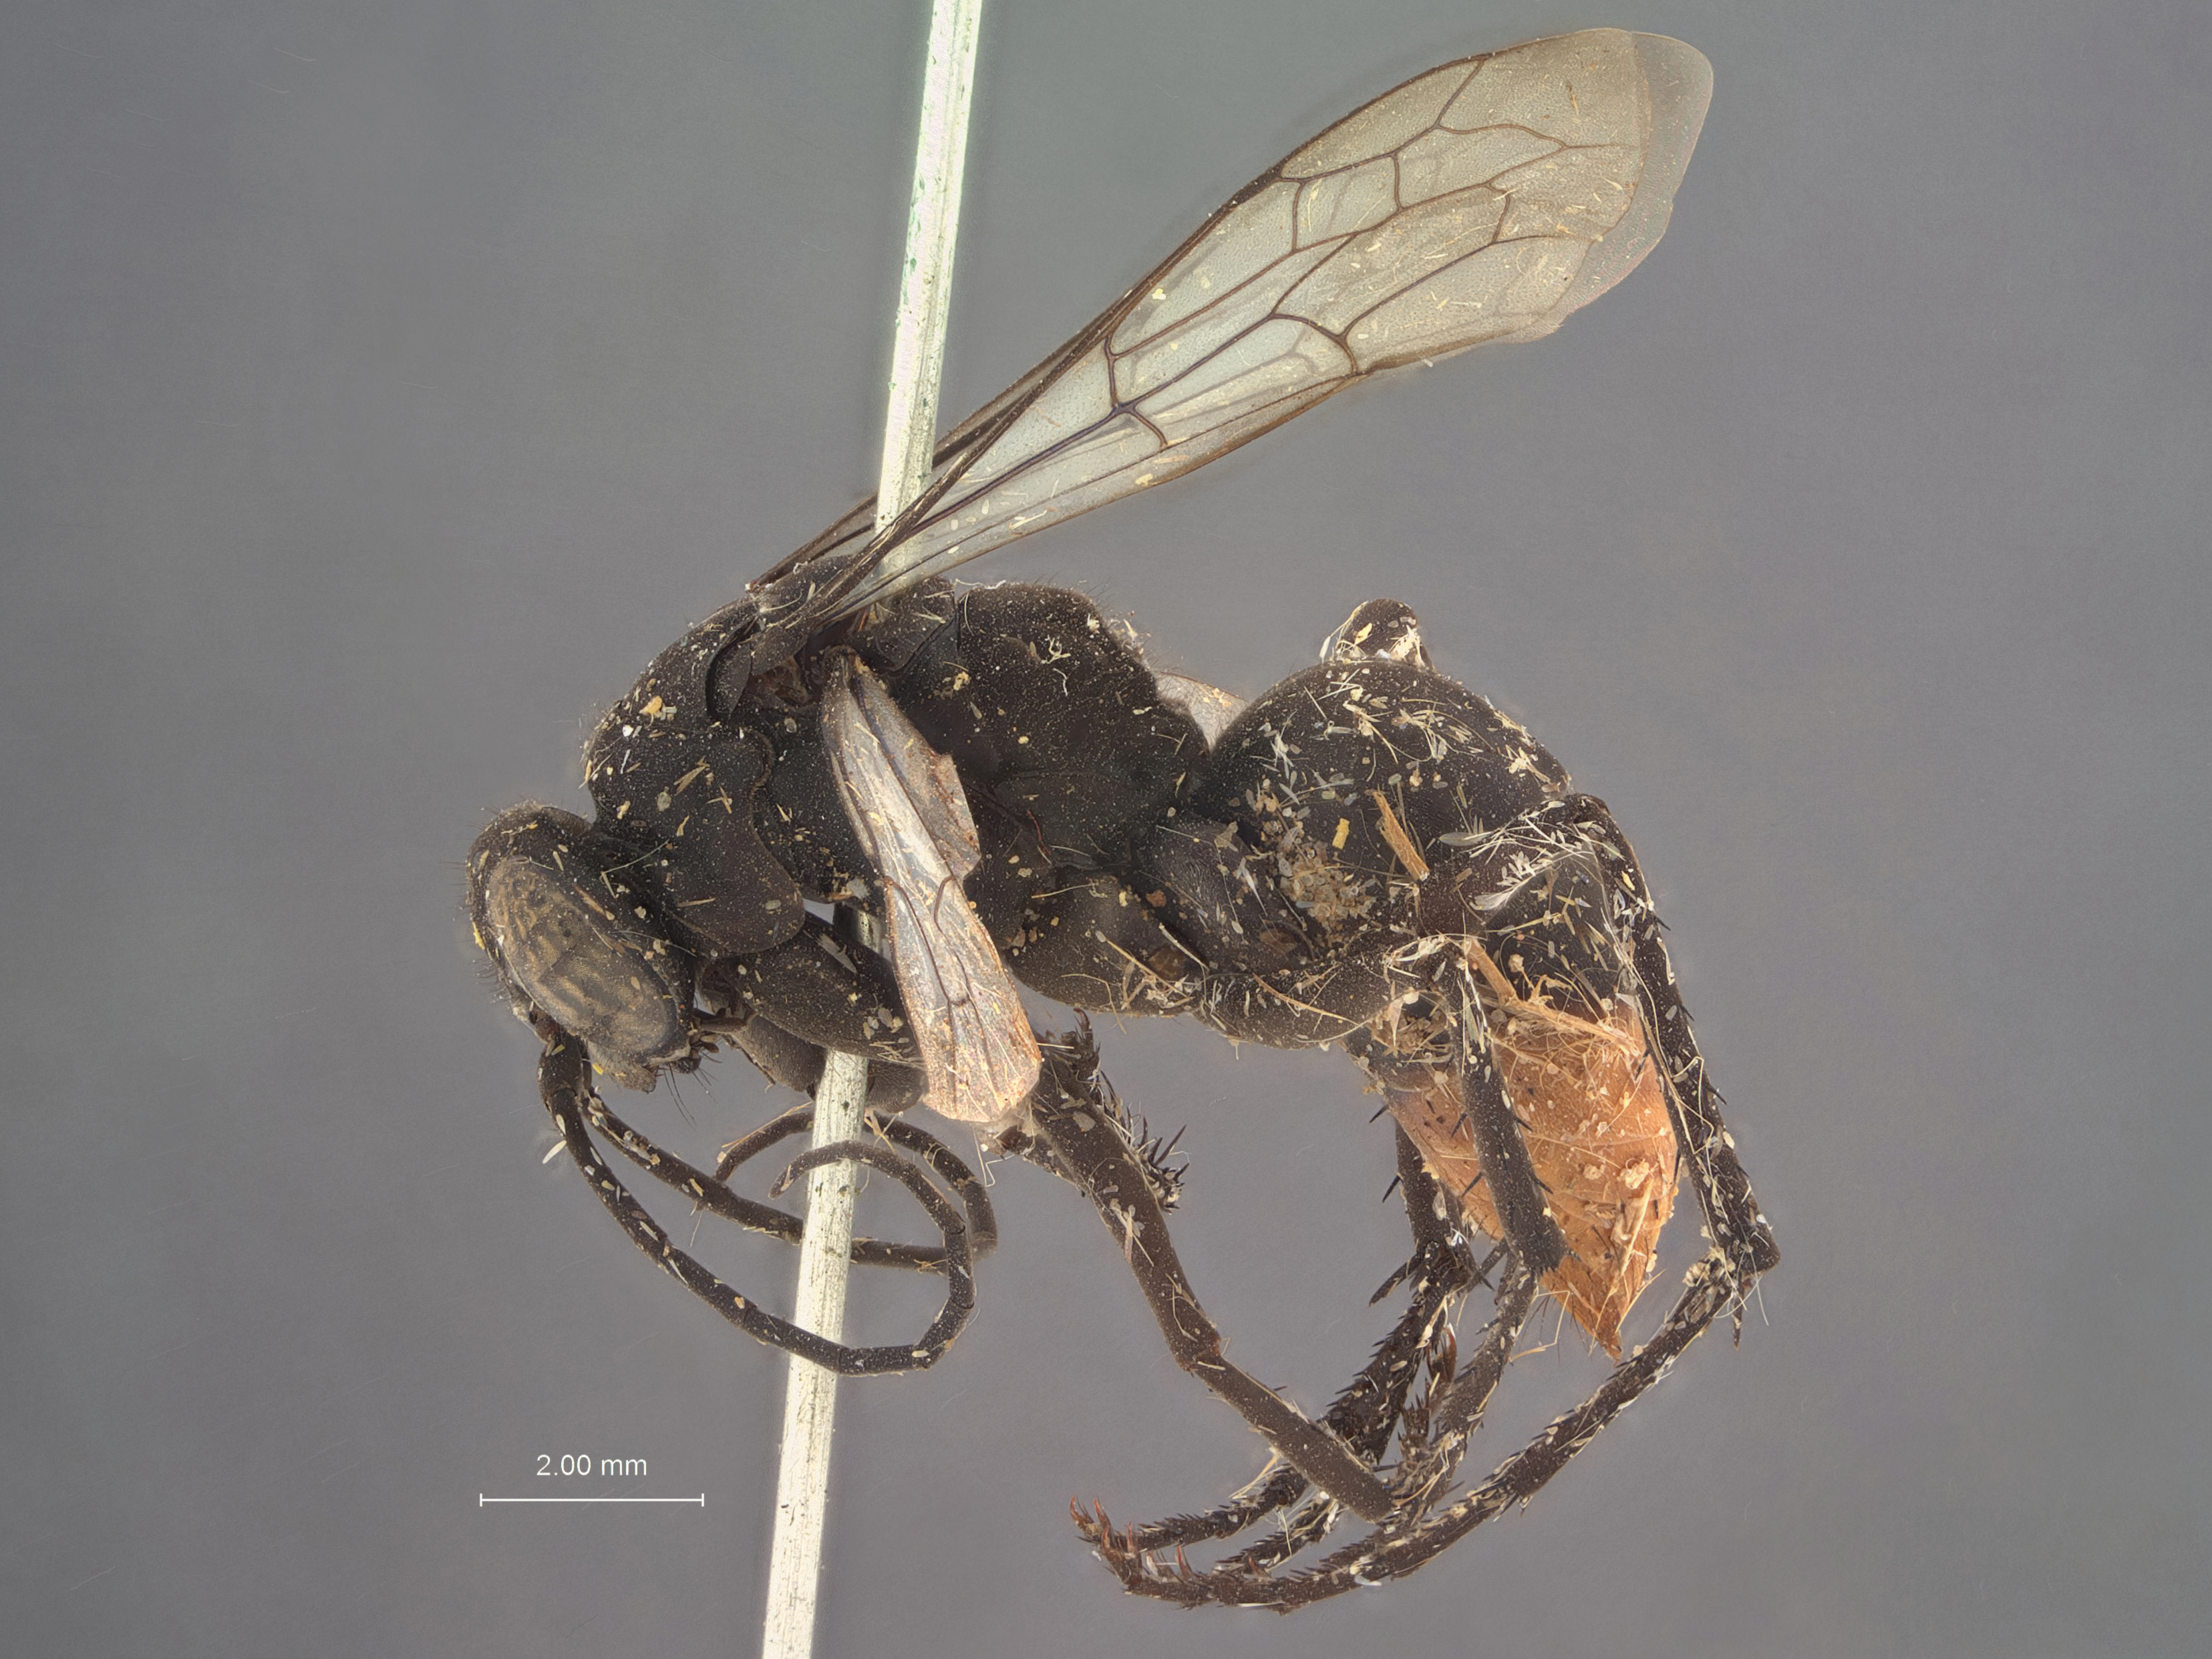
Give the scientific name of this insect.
Tachypompilus abbottii
